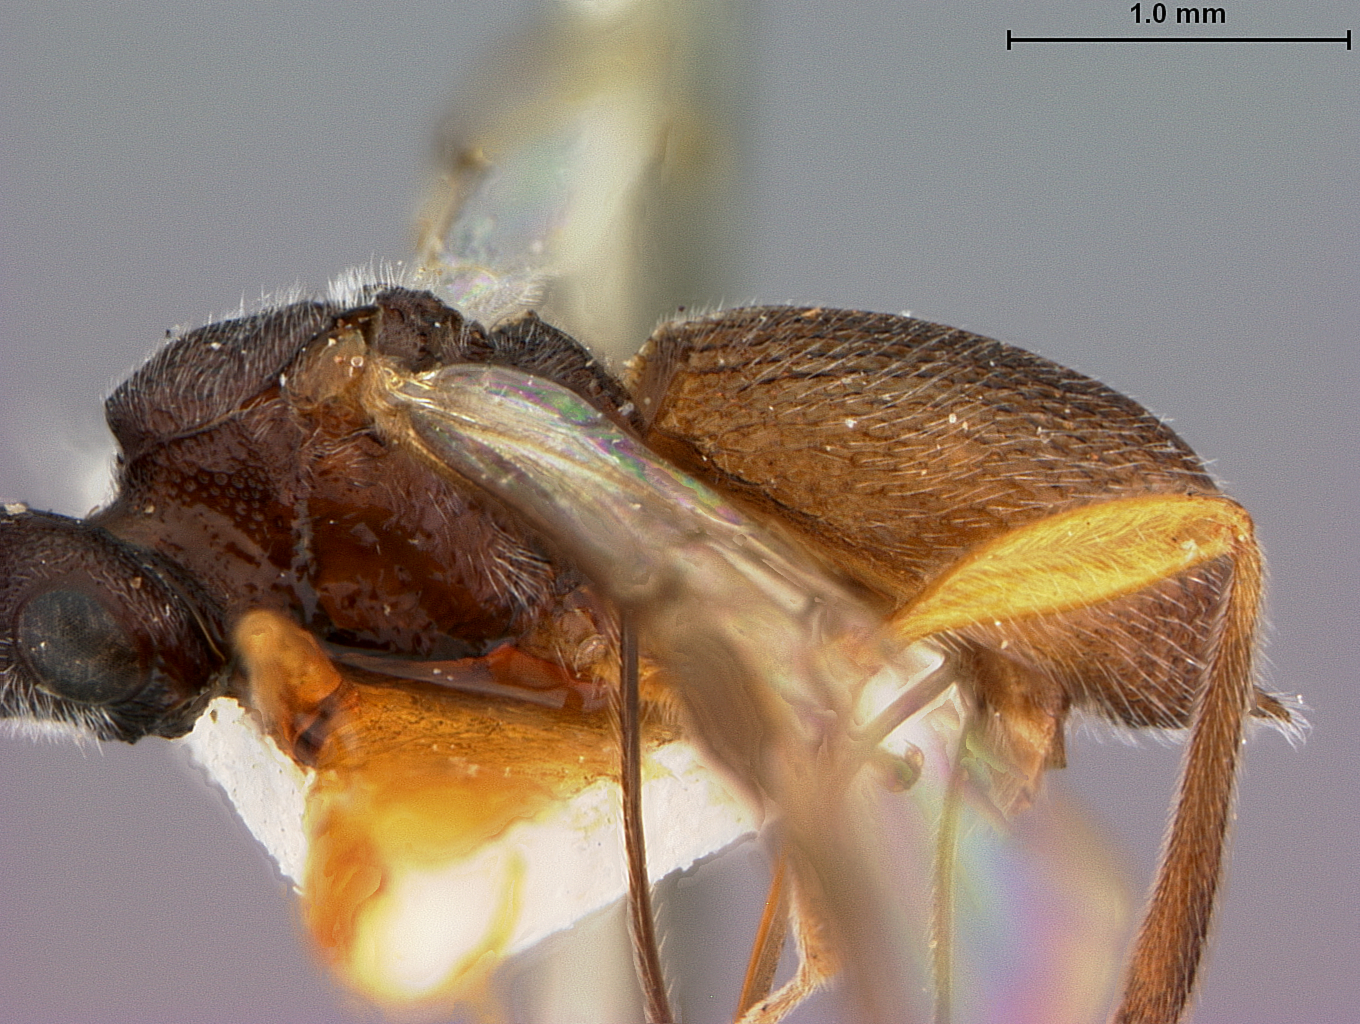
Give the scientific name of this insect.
Urosigalphus rubidus
